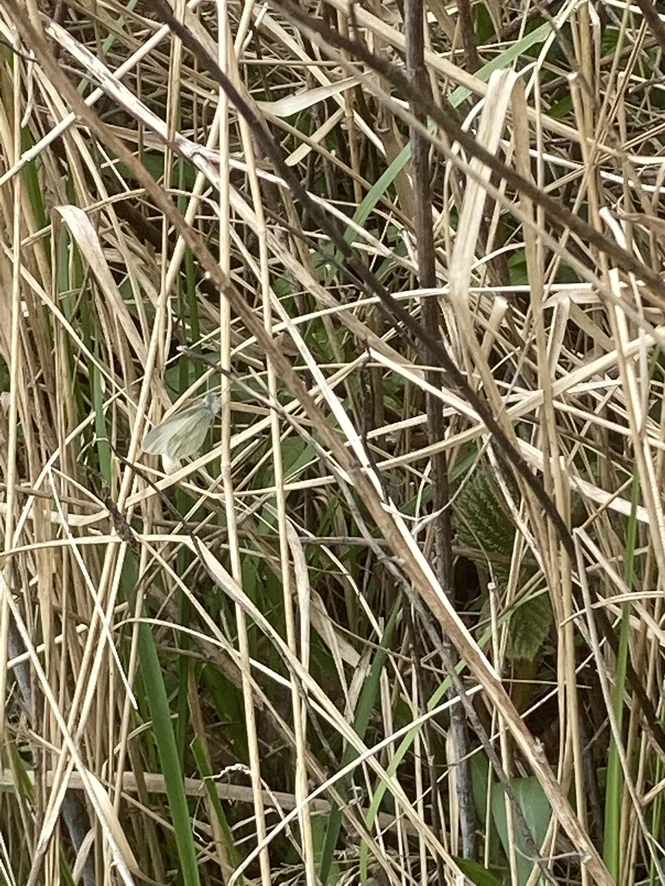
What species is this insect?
Leptidea sinapis/juvernica
